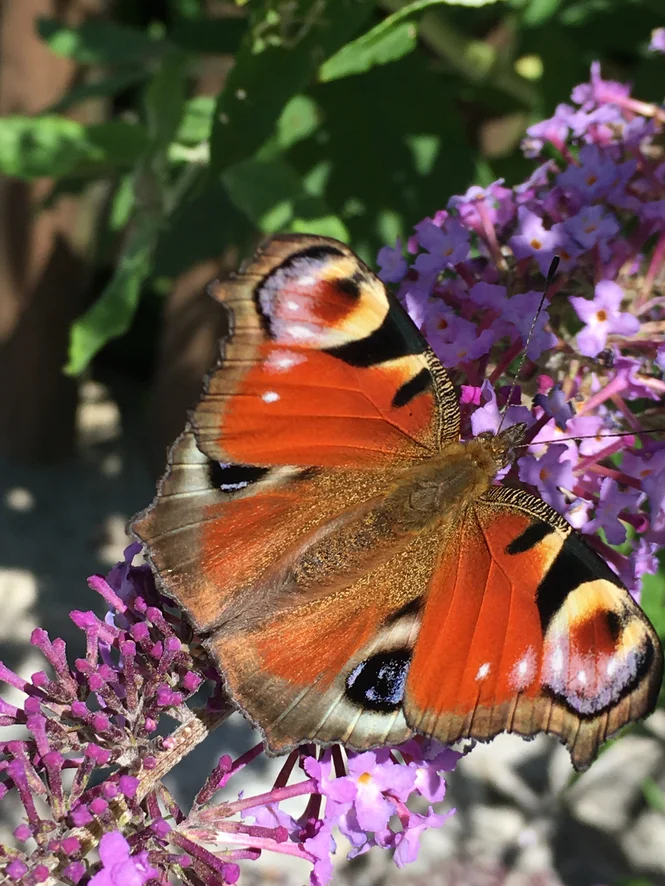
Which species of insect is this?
Aglais io
